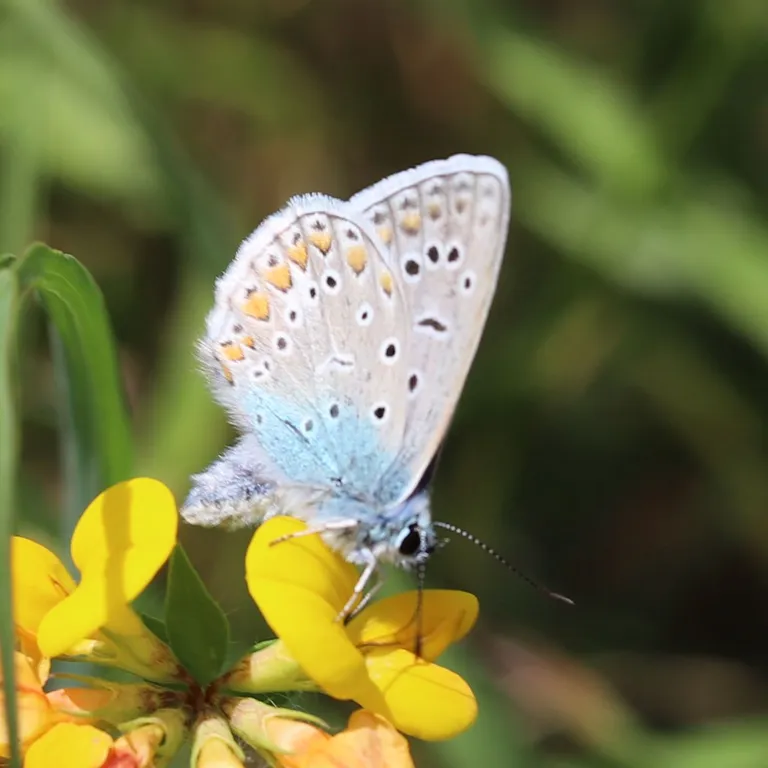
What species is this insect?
Polyommatus icarus
